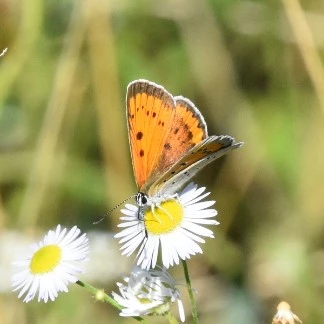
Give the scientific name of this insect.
Lycaena dispar
